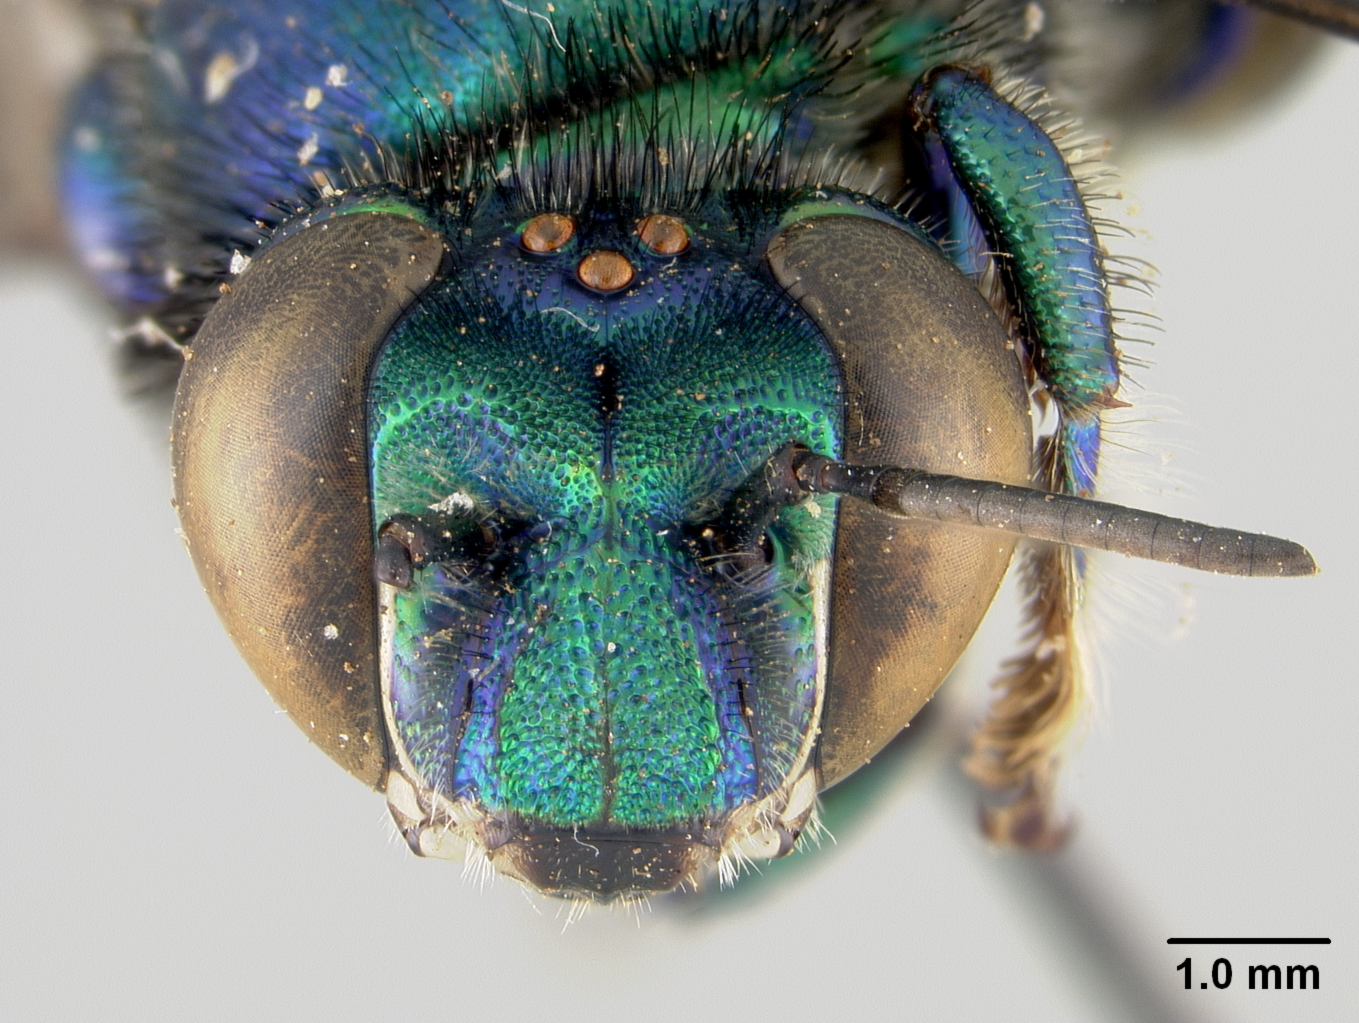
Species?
Euglossa lugubris
